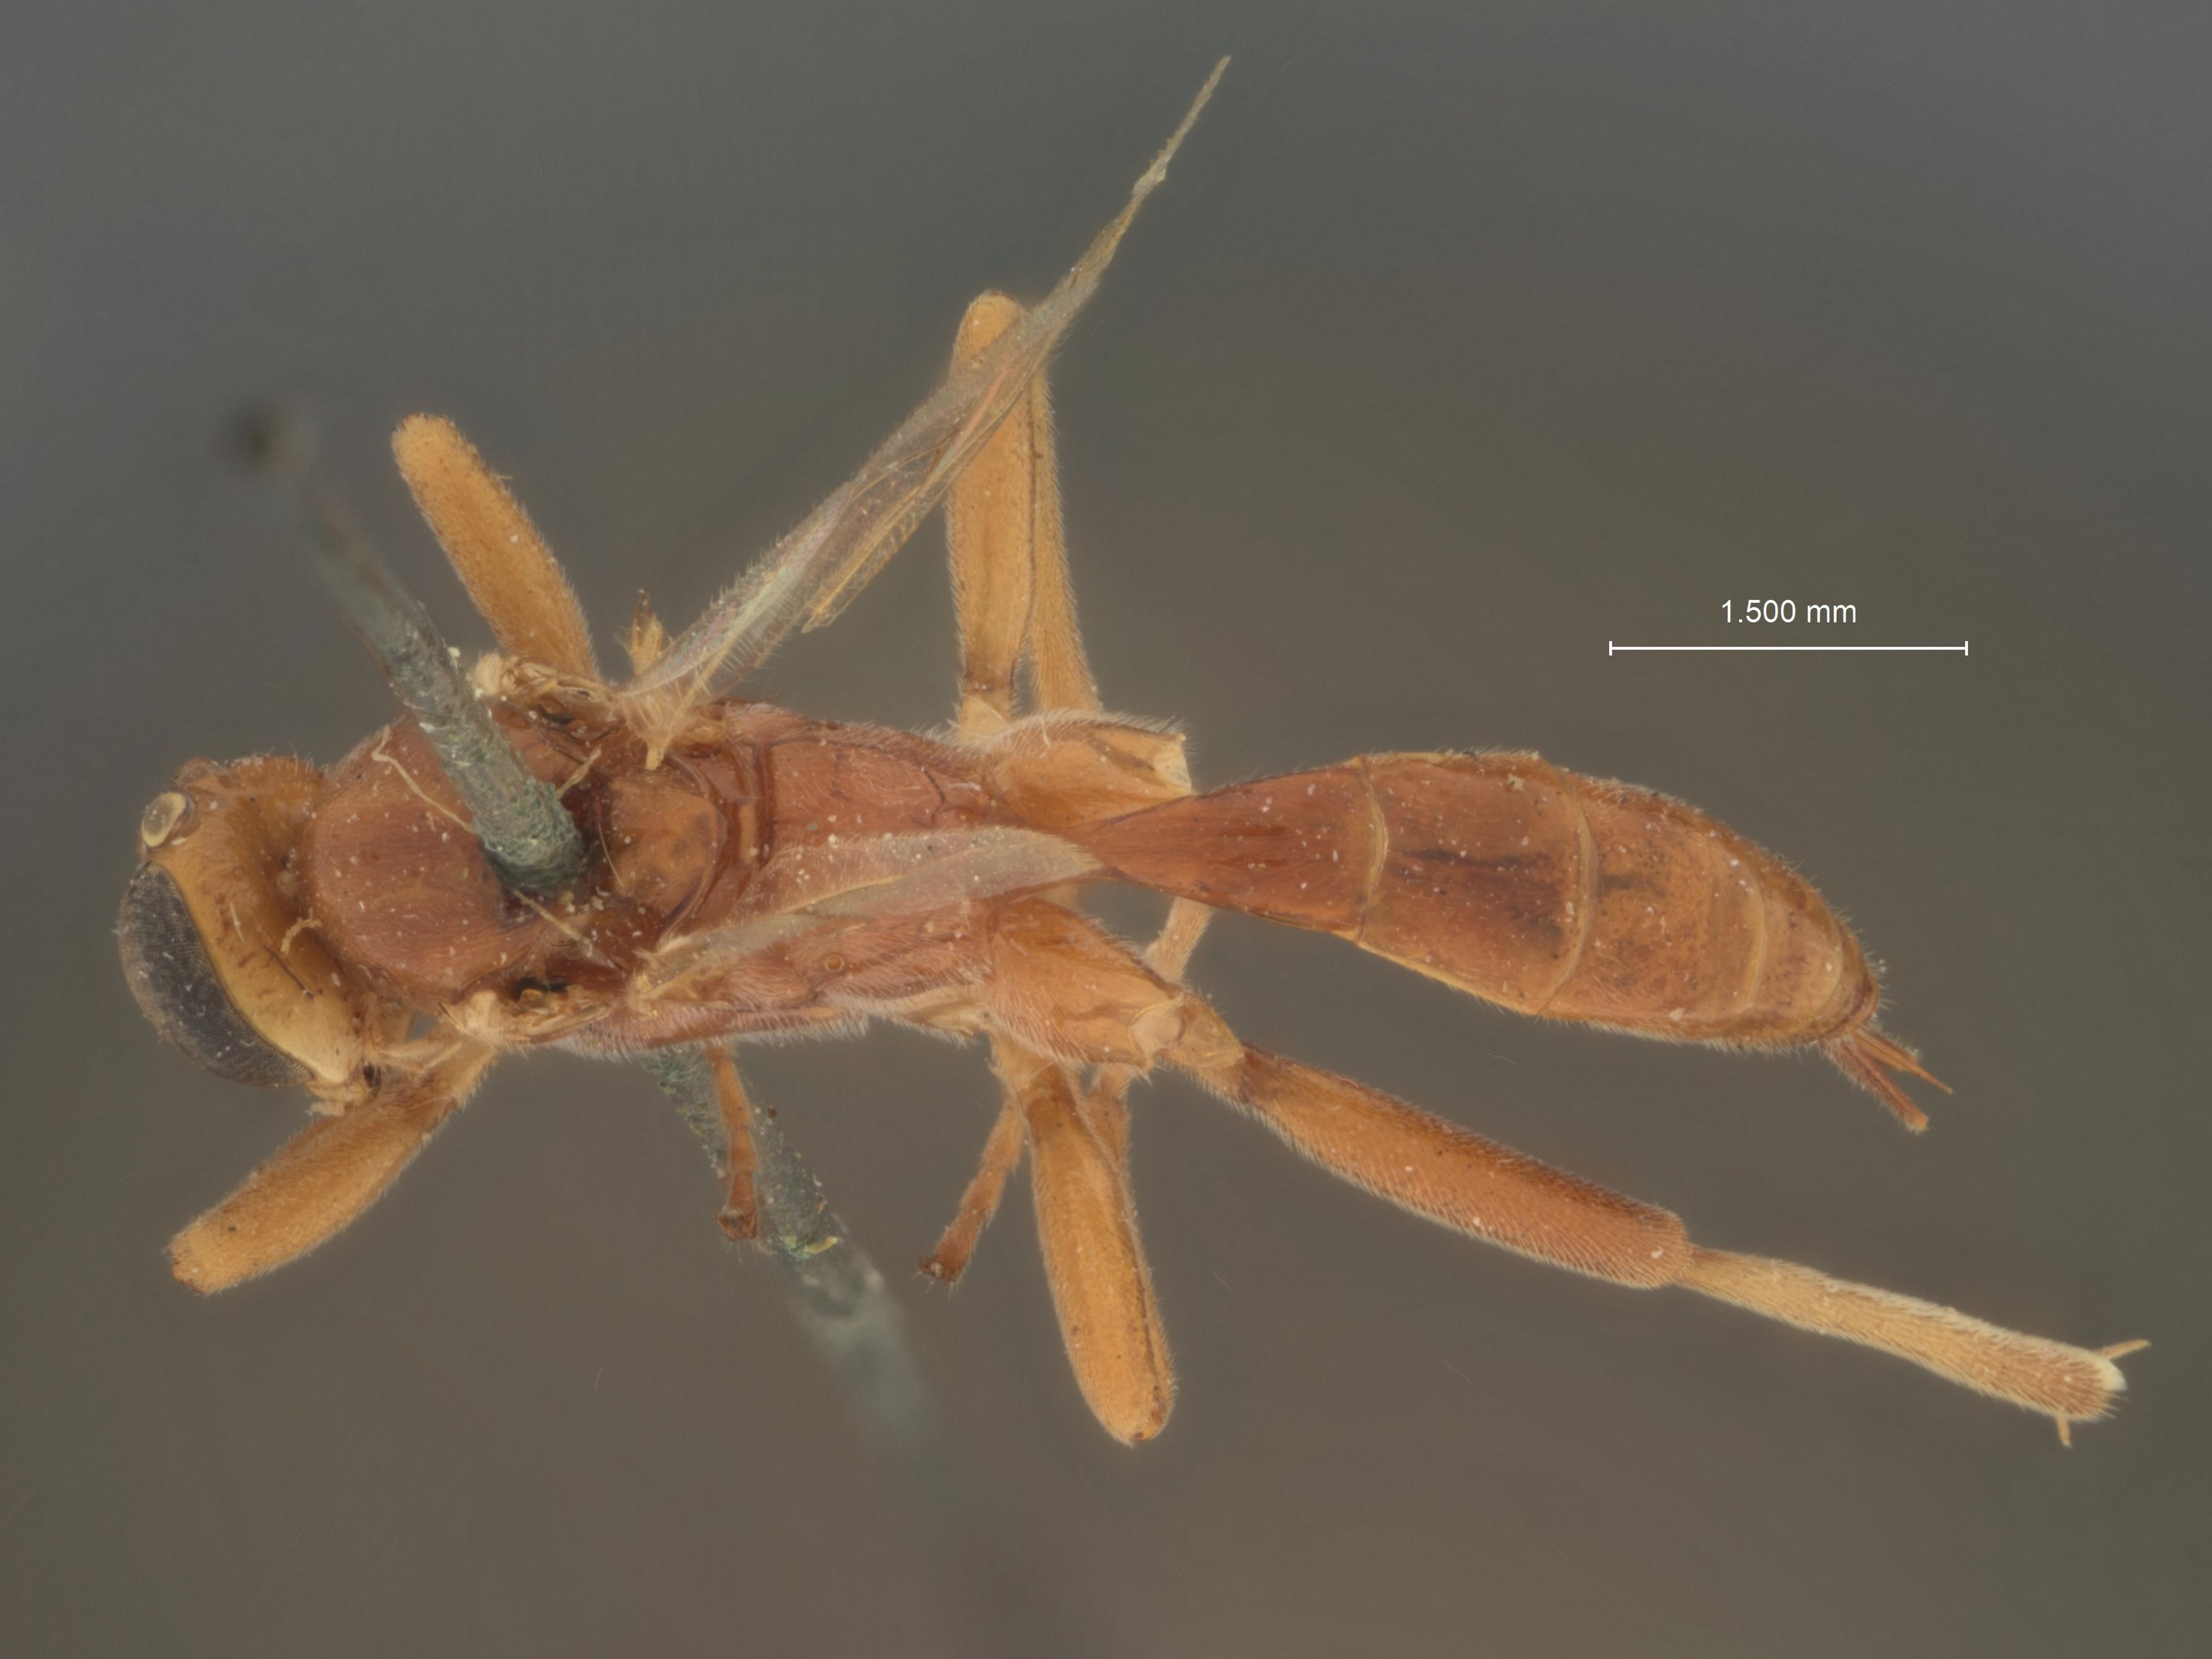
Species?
Mesochorus uniformis
